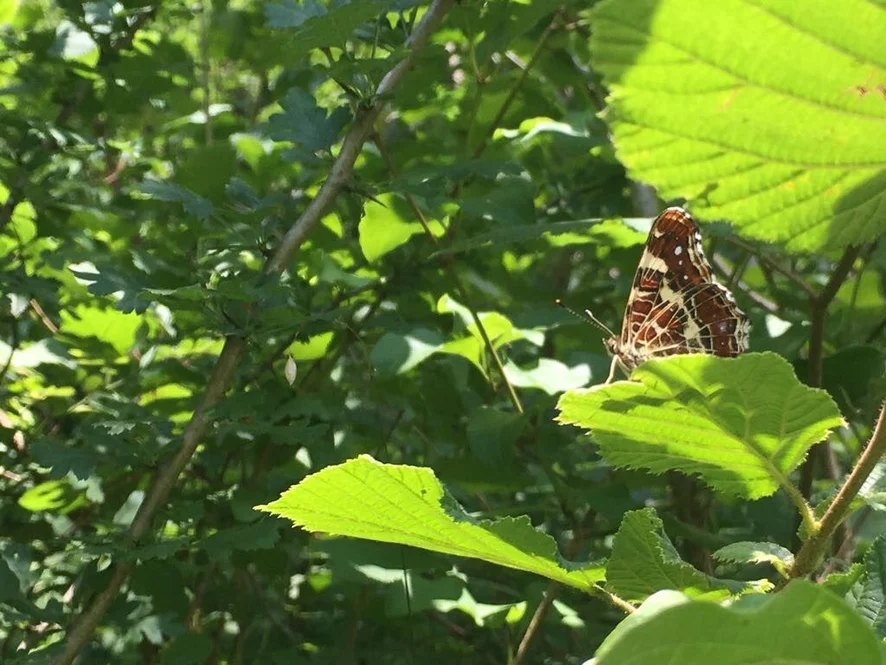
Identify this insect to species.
Araschnia levana
